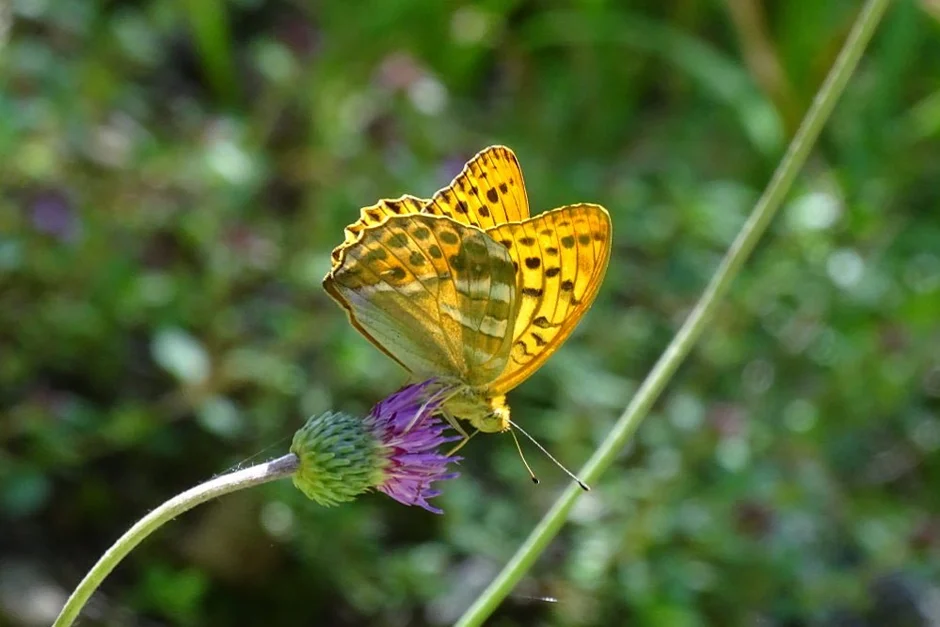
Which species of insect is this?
Argynnis paphia
